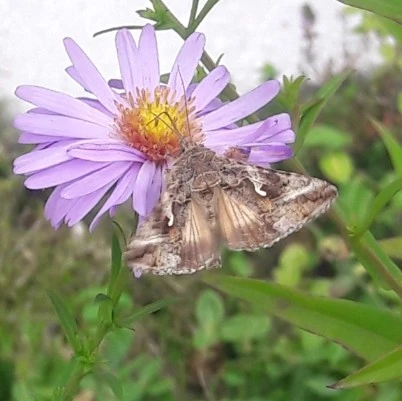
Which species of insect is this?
Autographa gamma
